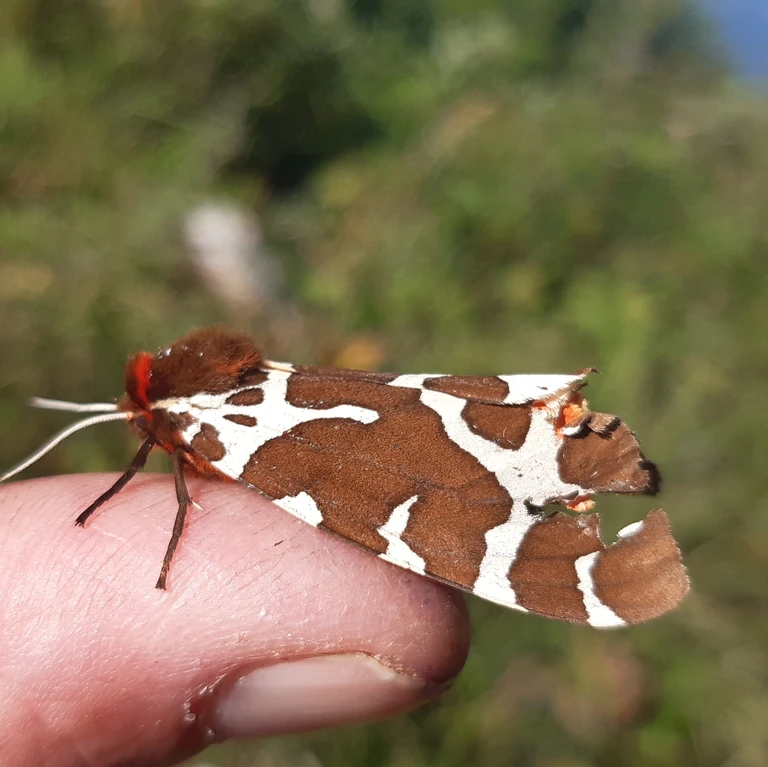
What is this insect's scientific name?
Arctia caja
